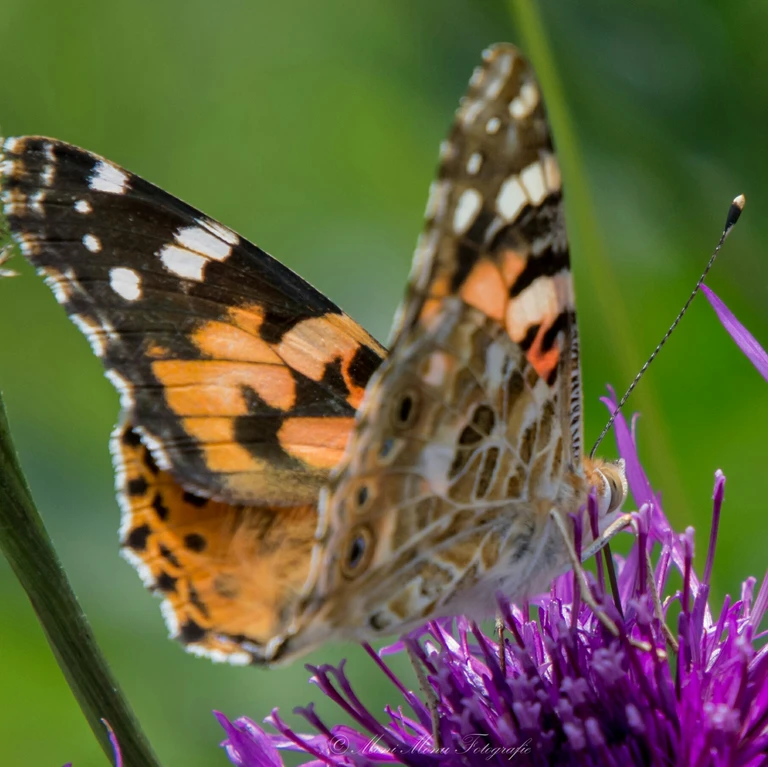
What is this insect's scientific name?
Vanessa cardui
